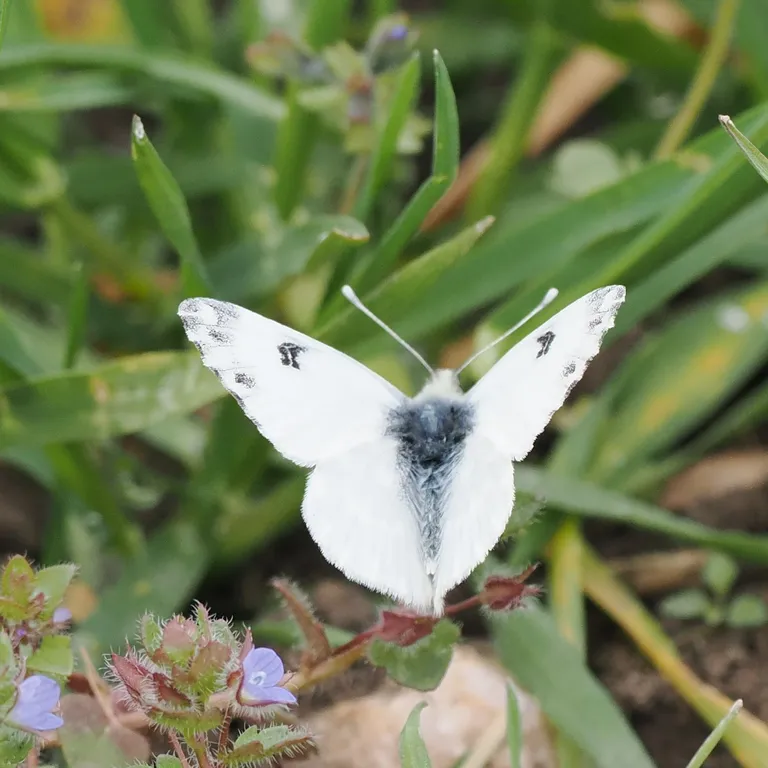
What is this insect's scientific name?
Pontia edusa
